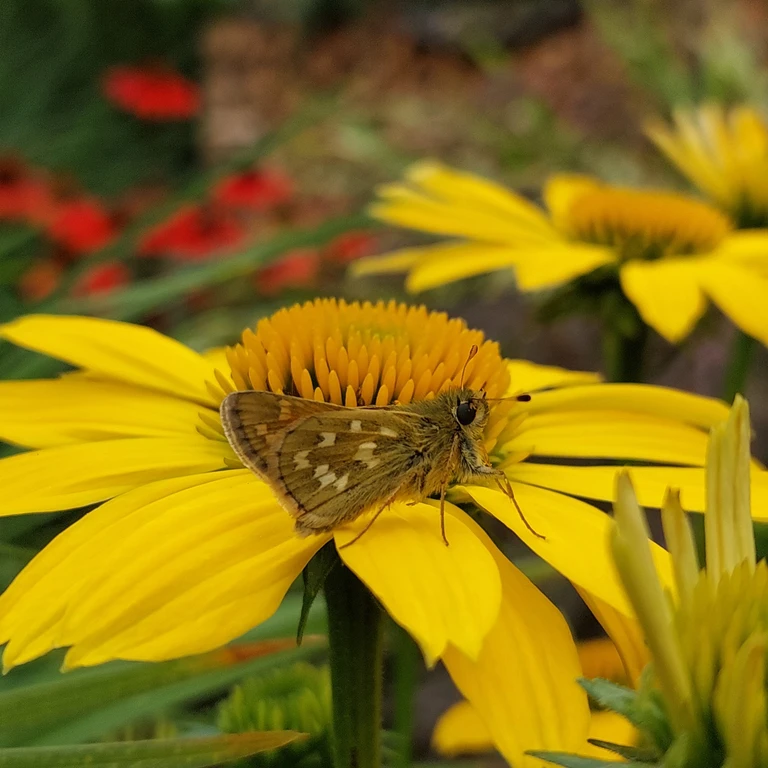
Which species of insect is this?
Hesperia comma
